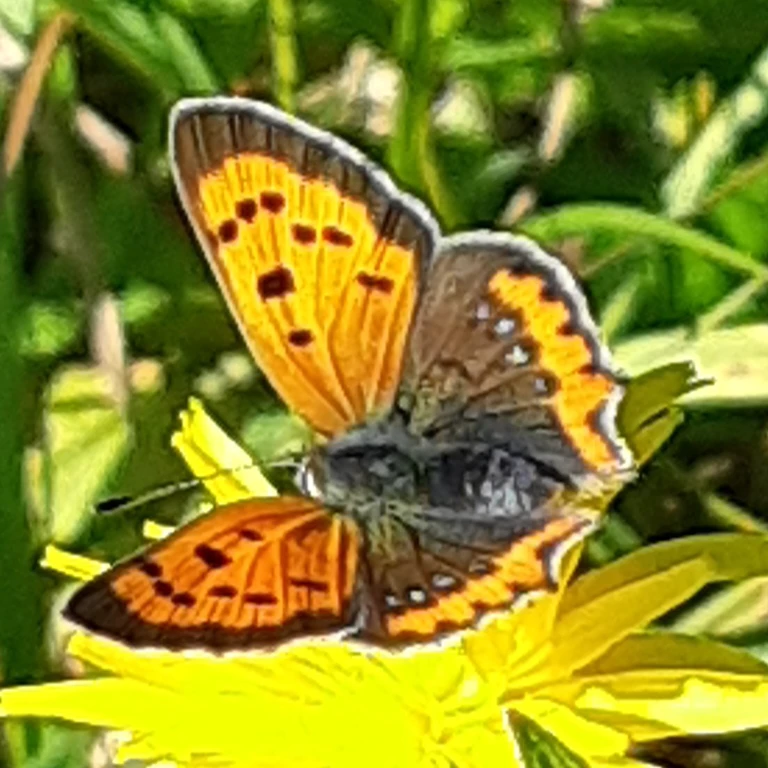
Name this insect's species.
Lycaena phlaeas
